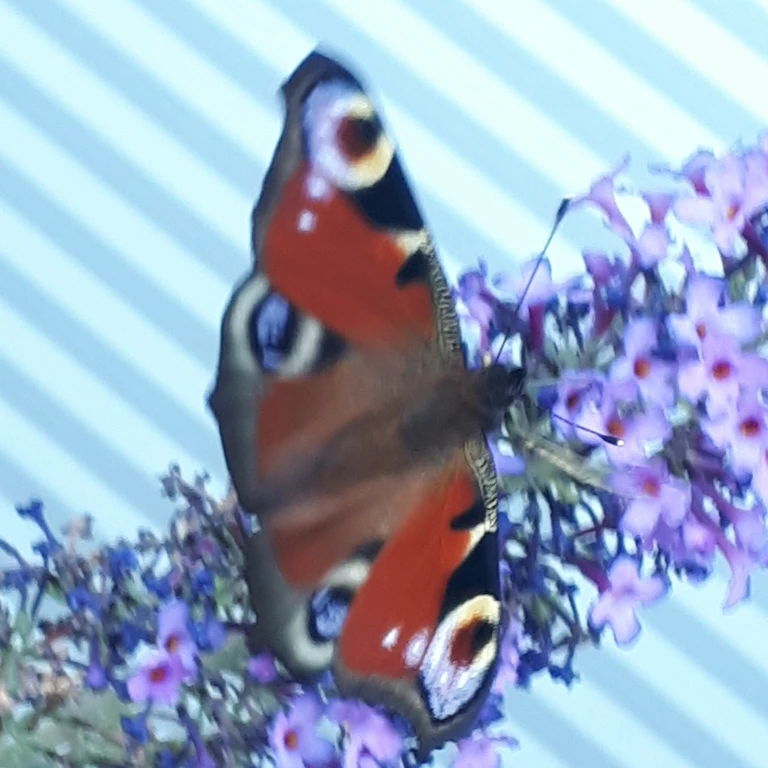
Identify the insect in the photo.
Aglais io
